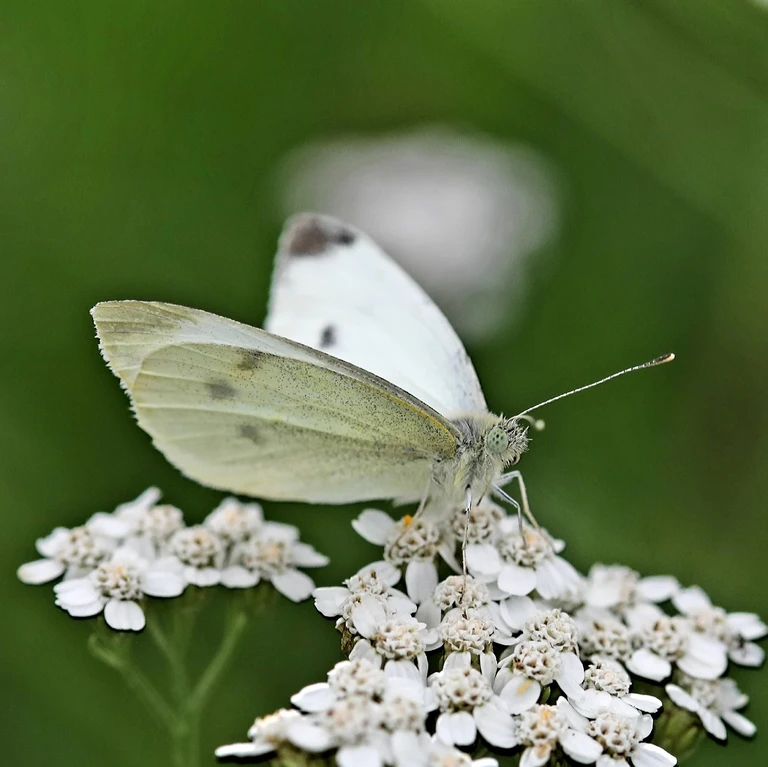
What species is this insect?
Pieris rapae
